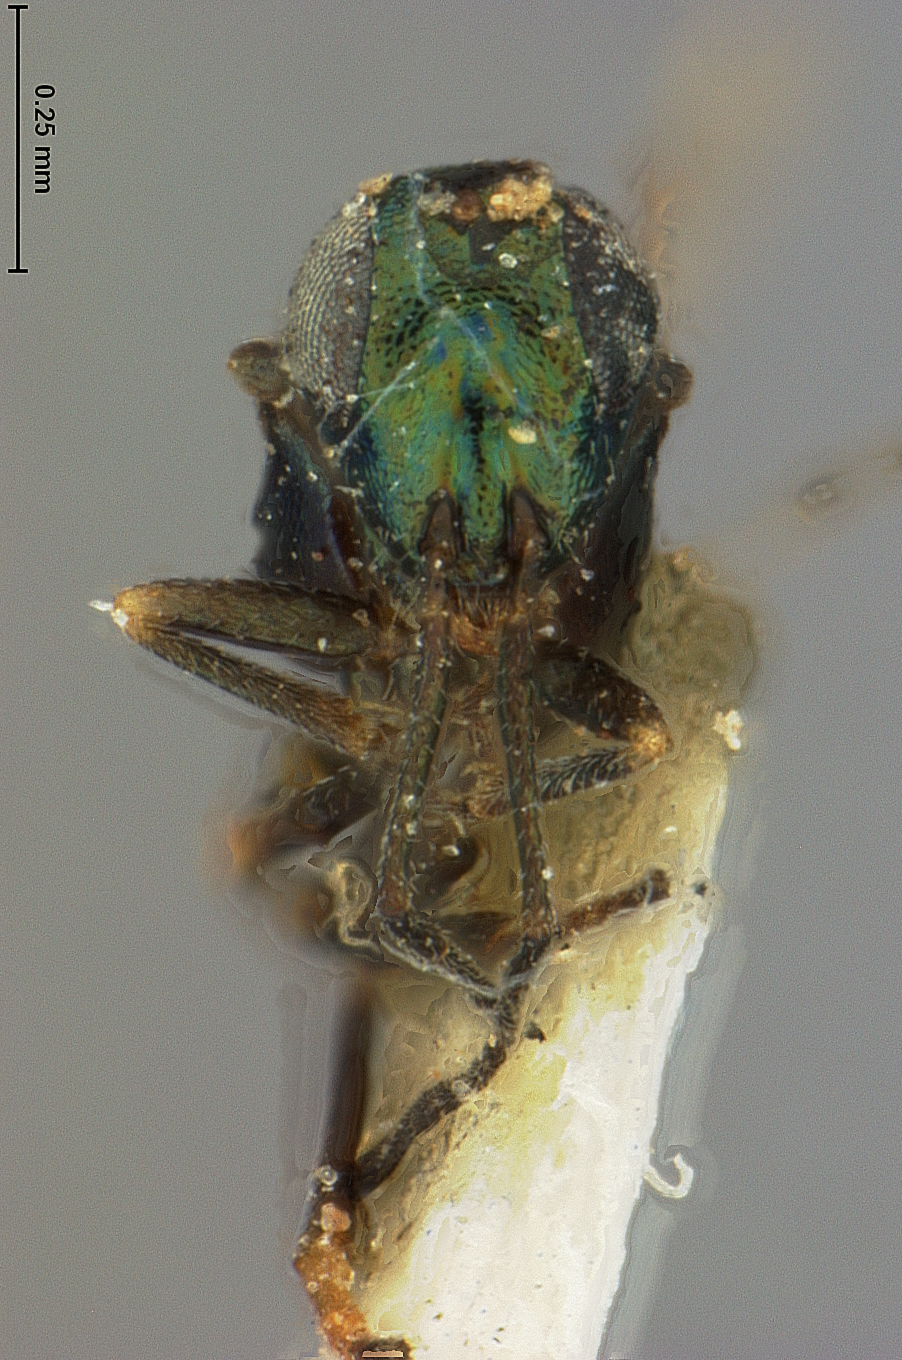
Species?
Liothorax melanocera
